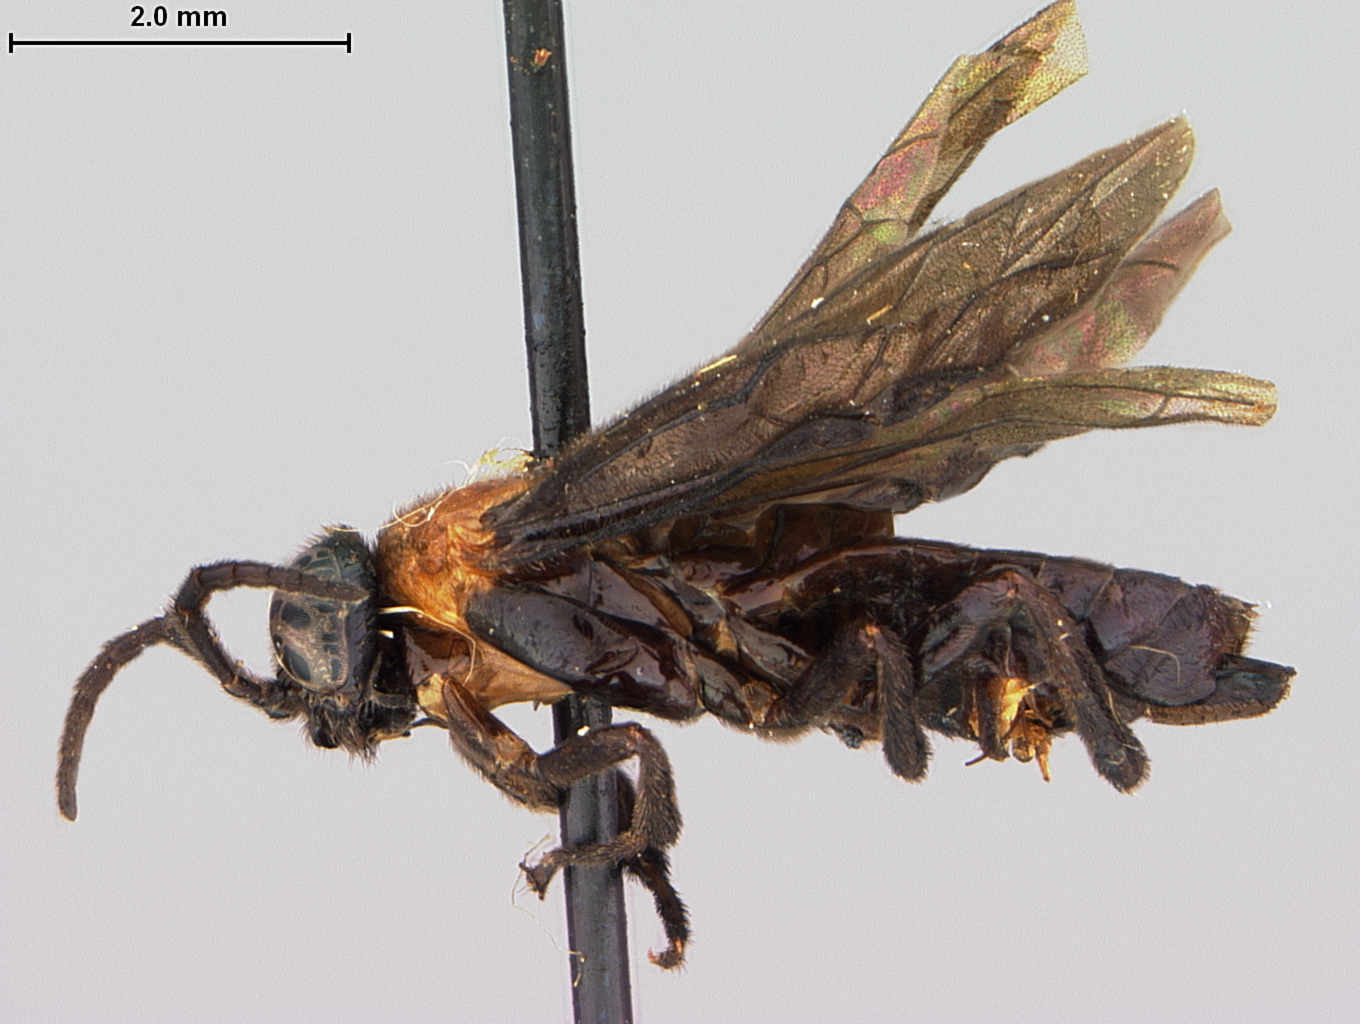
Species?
Erythraspides rufonota
